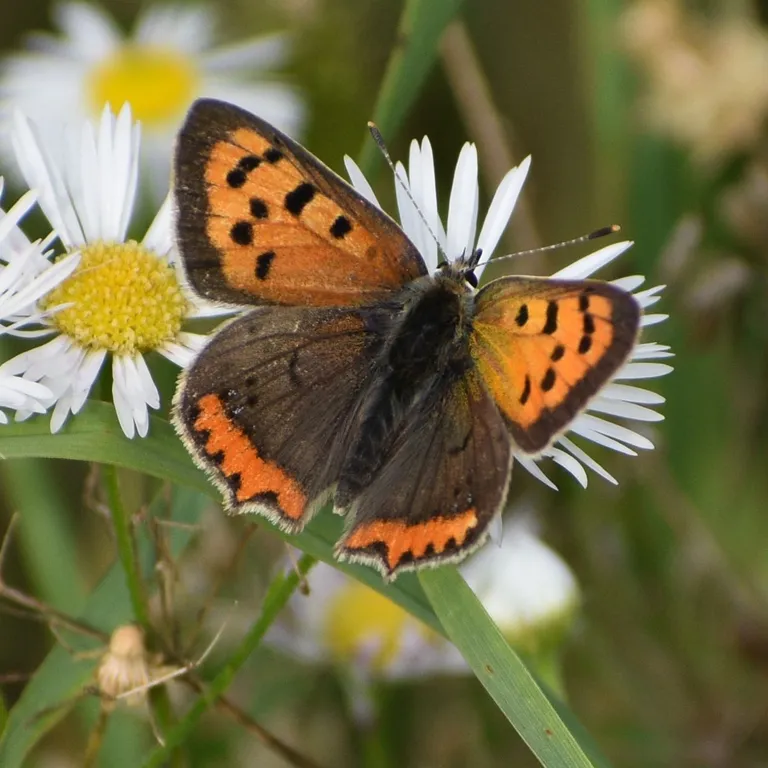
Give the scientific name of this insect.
Lycaena phlaeas
